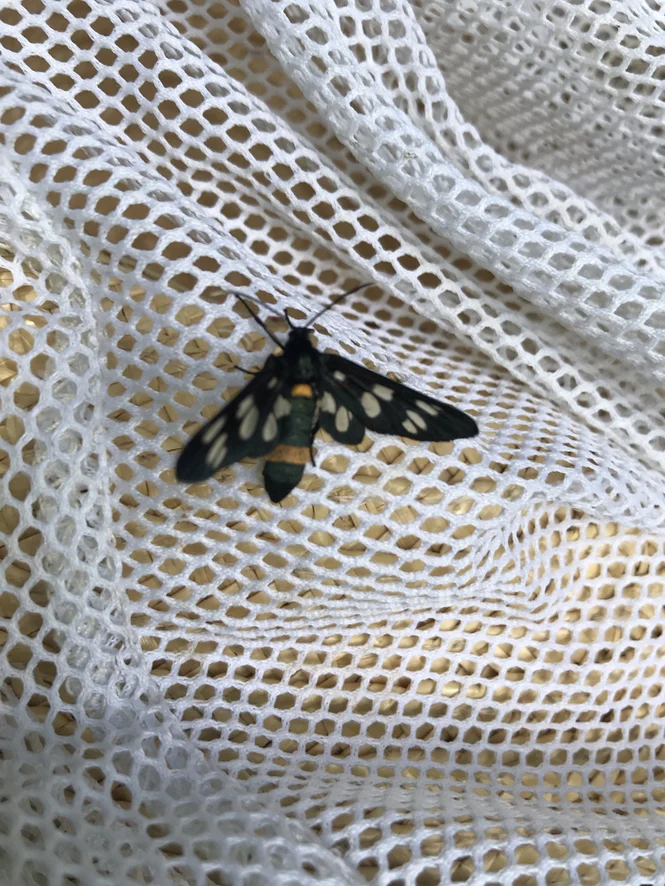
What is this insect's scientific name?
Amata phegea
